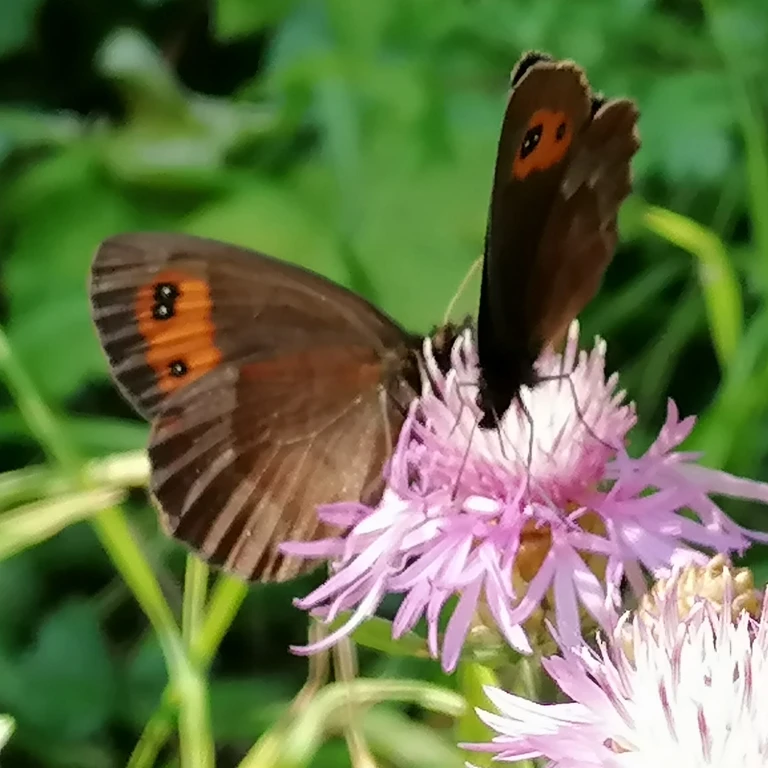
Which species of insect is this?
Erebia aethiops
